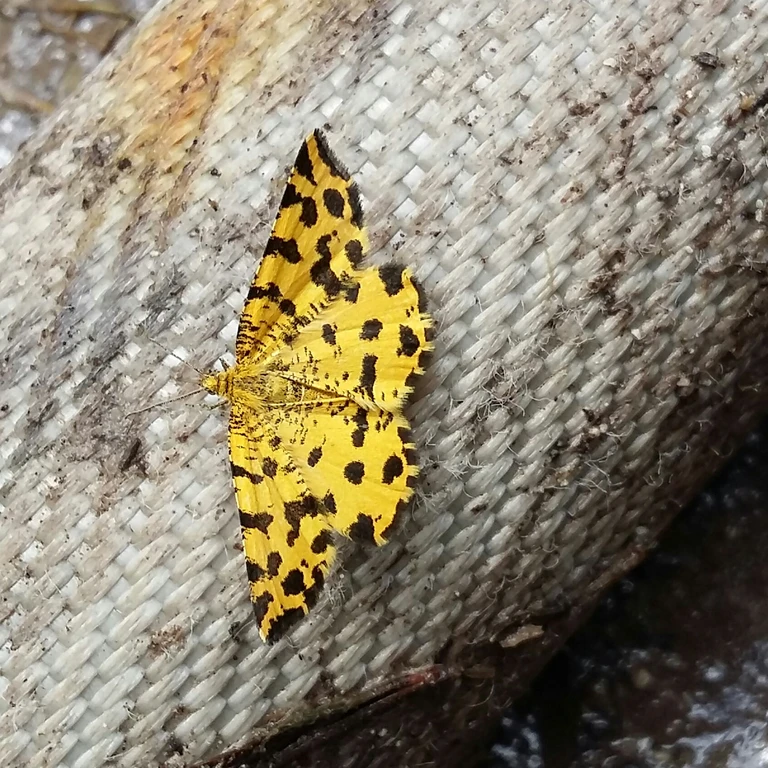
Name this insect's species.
Pseudopanthera macularia
